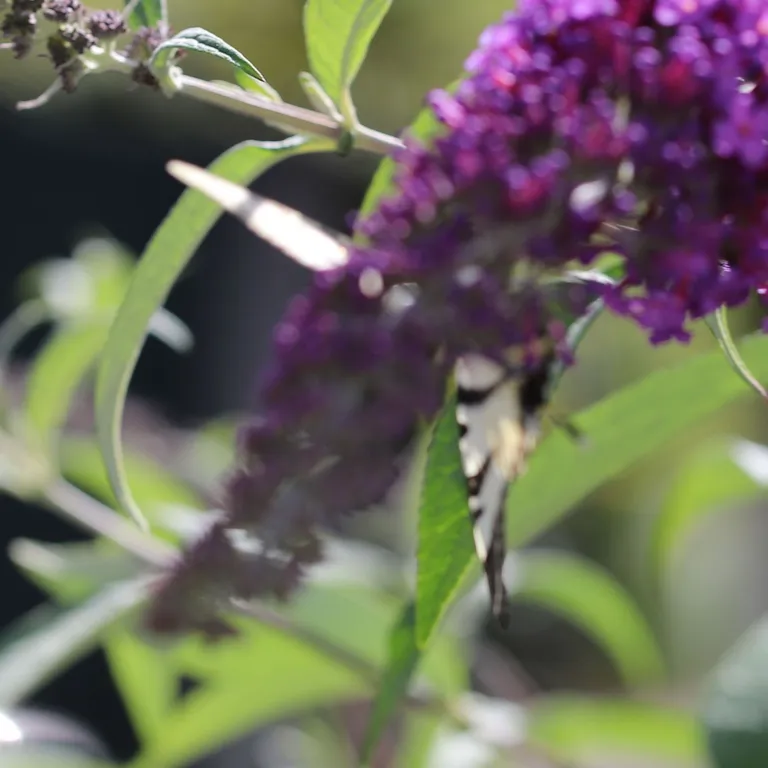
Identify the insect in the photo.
Iphiclides podalirius
